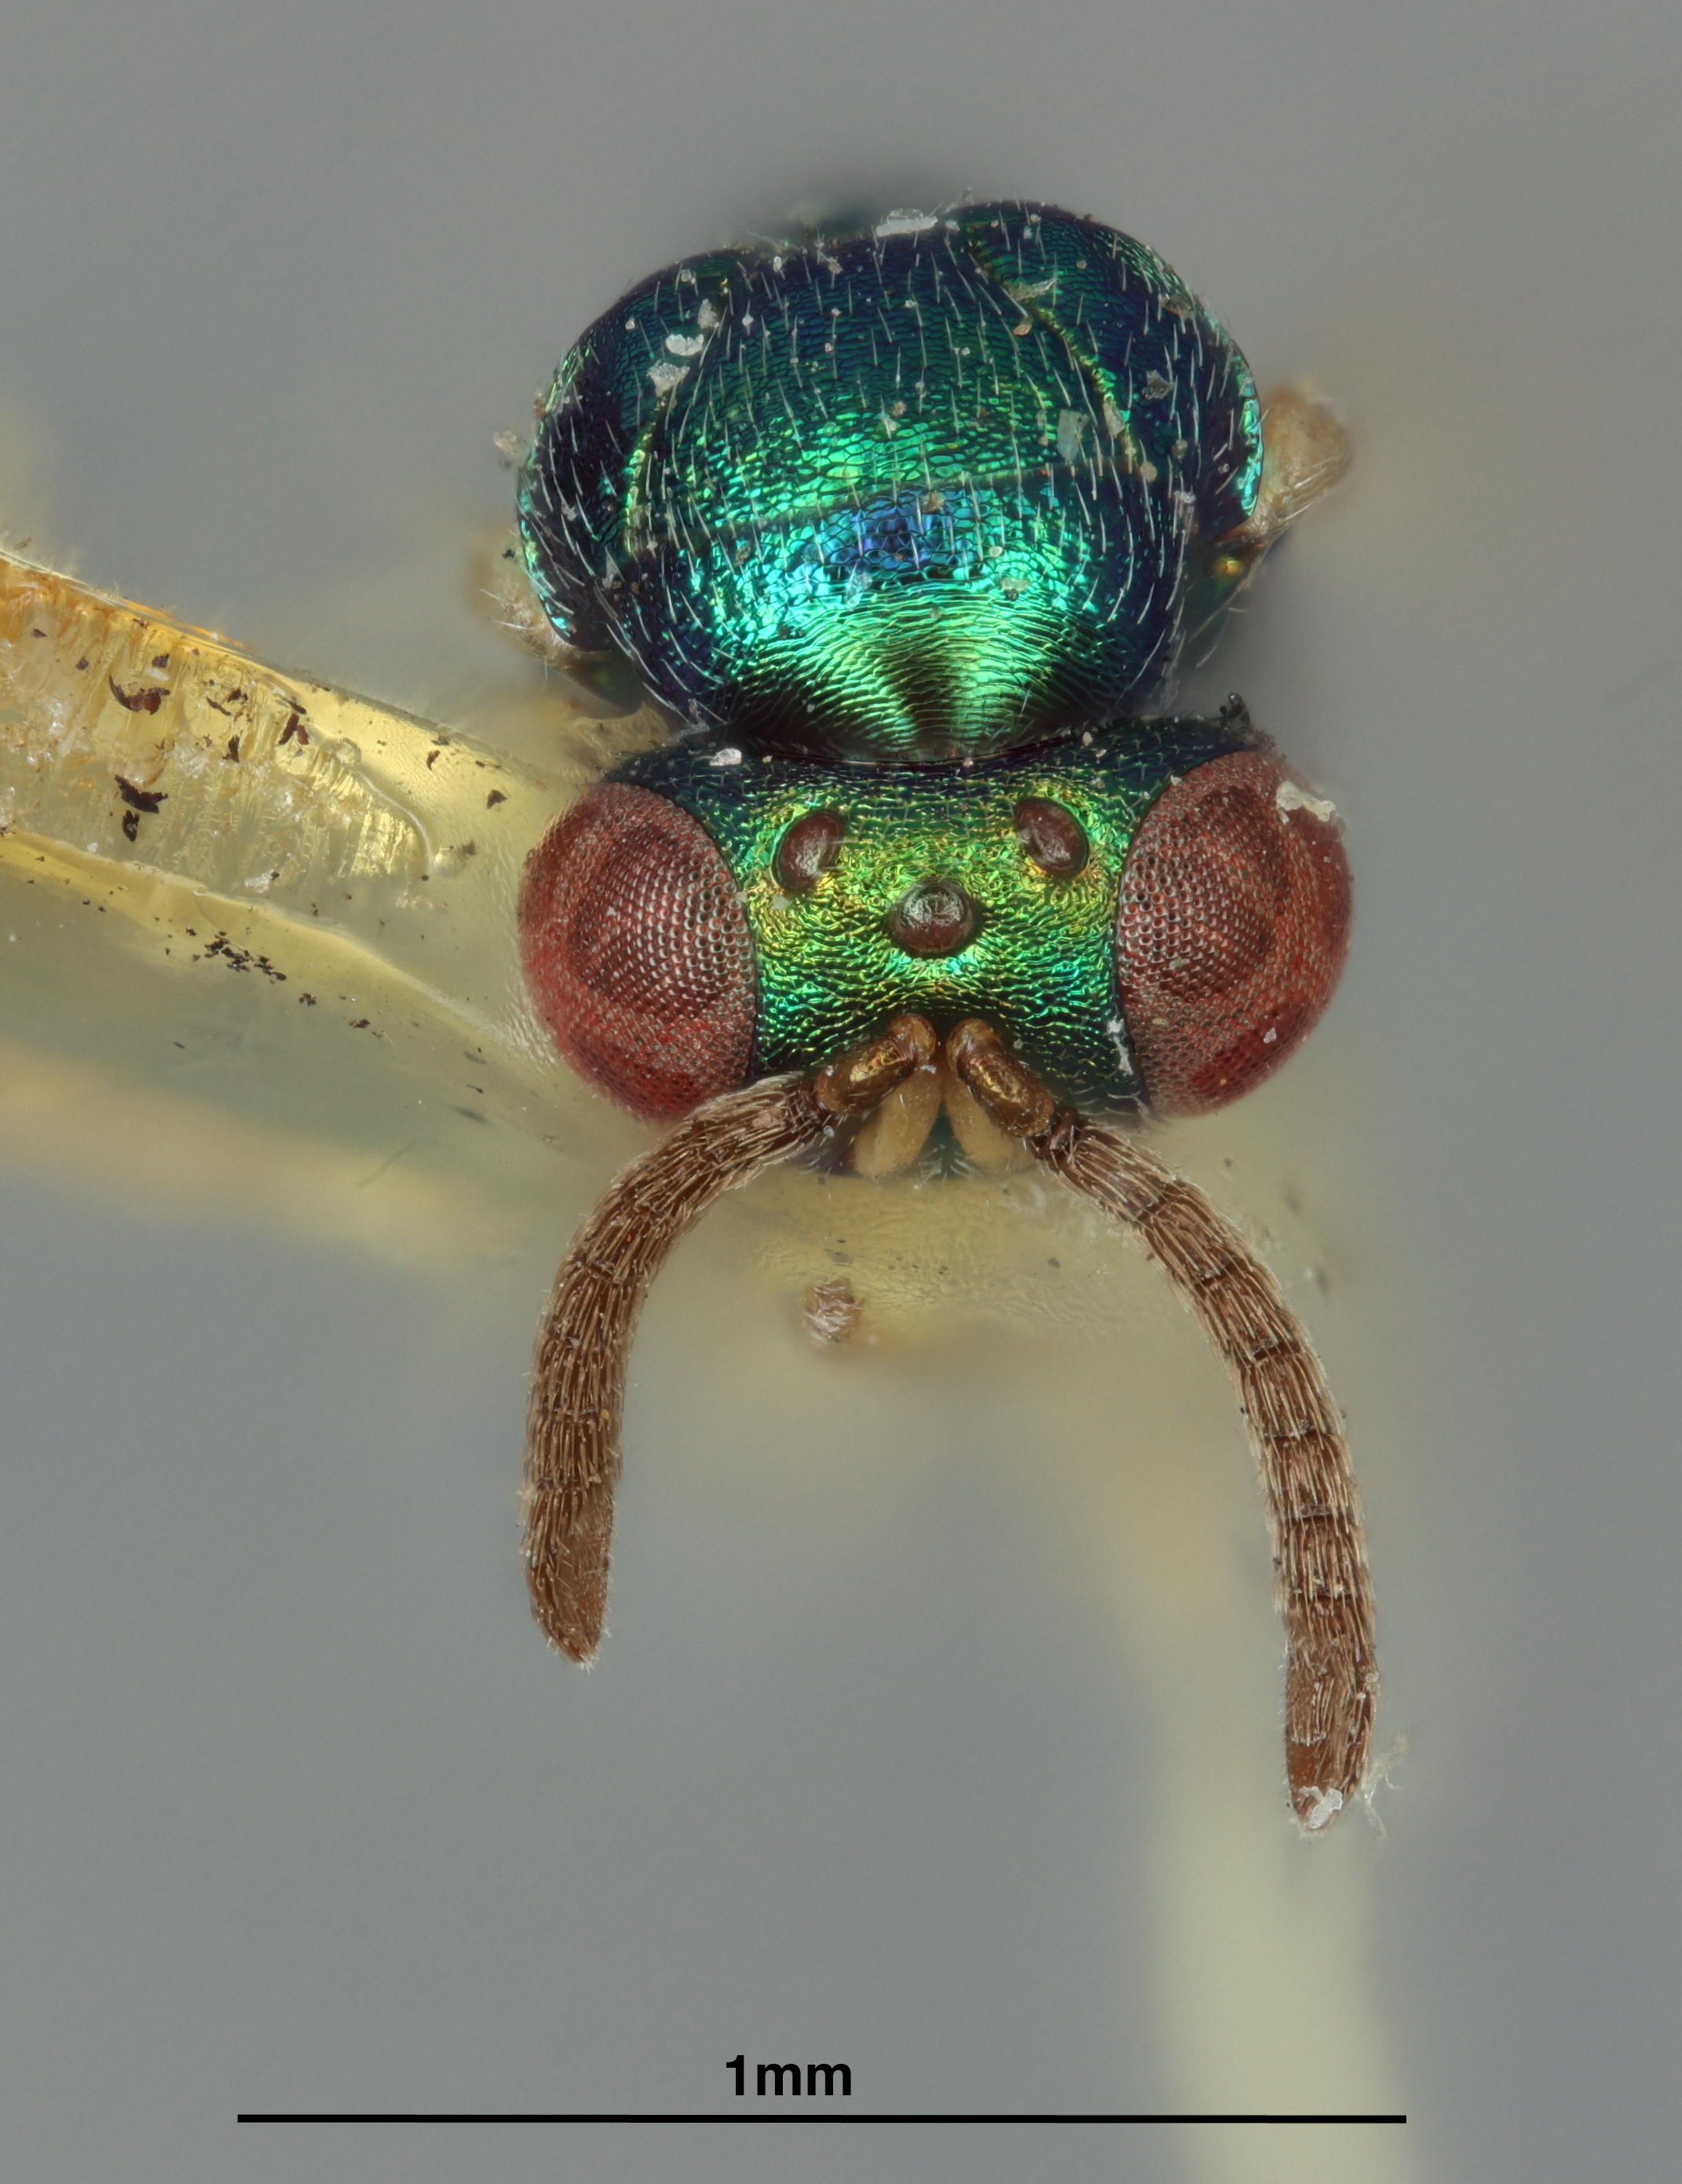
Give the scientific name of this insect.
Lochites smithi
